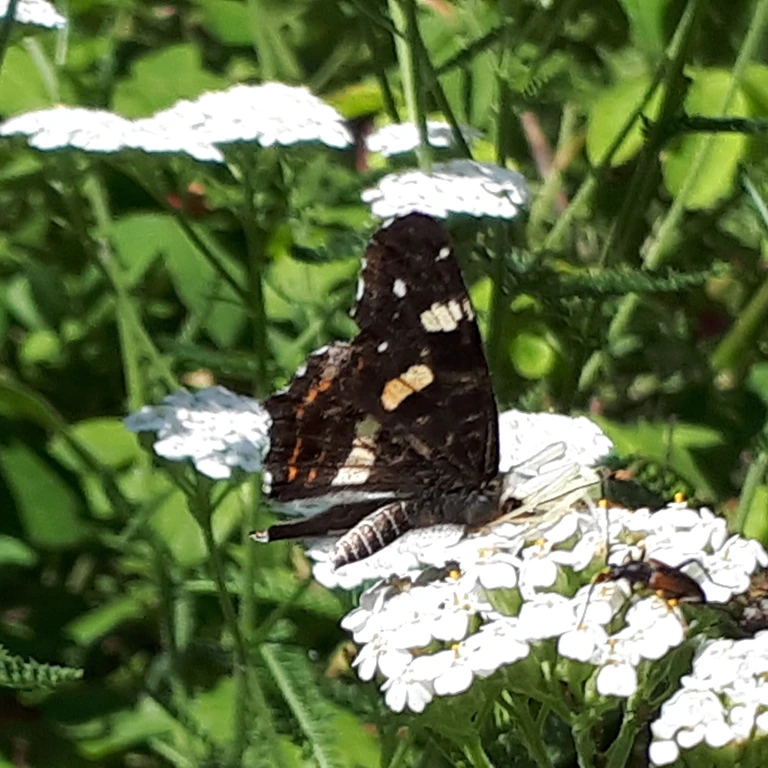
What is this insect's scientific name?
Araschnia levana
